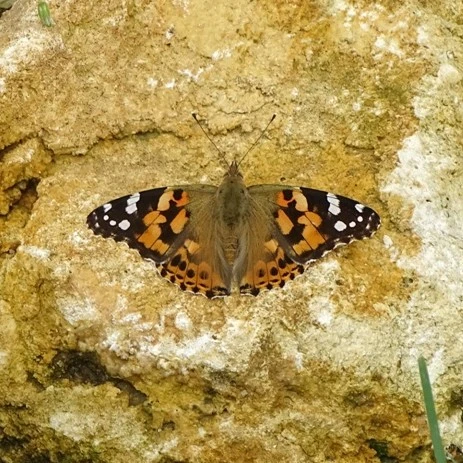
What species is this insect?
Vanessa cardui
